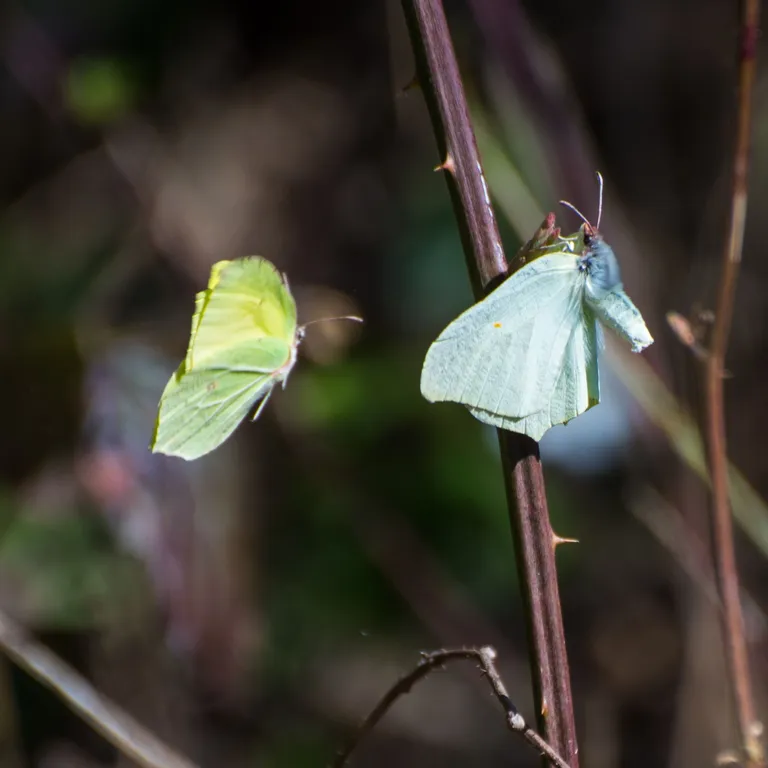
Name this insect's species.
Gonepteryx rhamni
